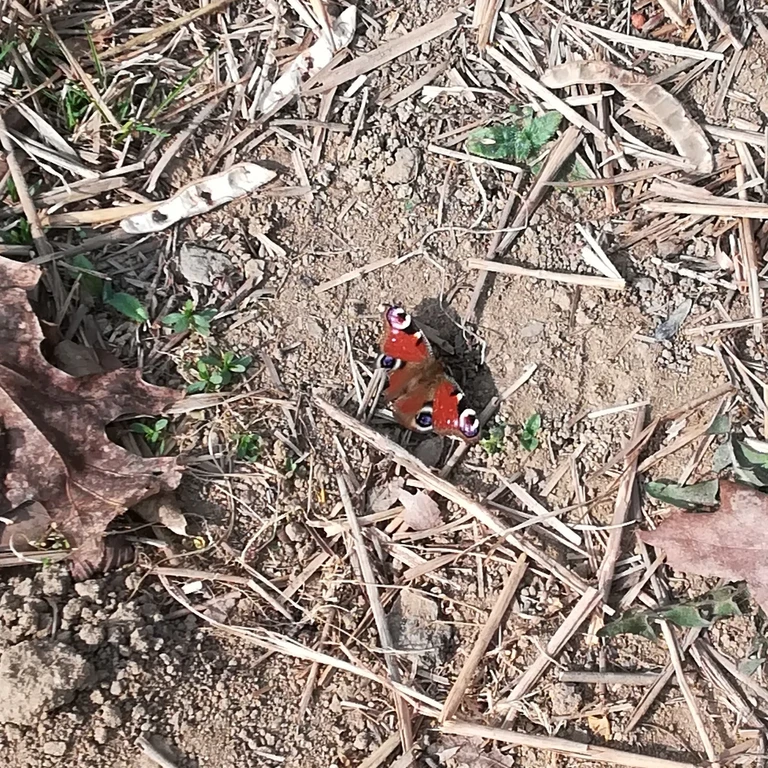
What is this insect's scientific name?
Aglais io
